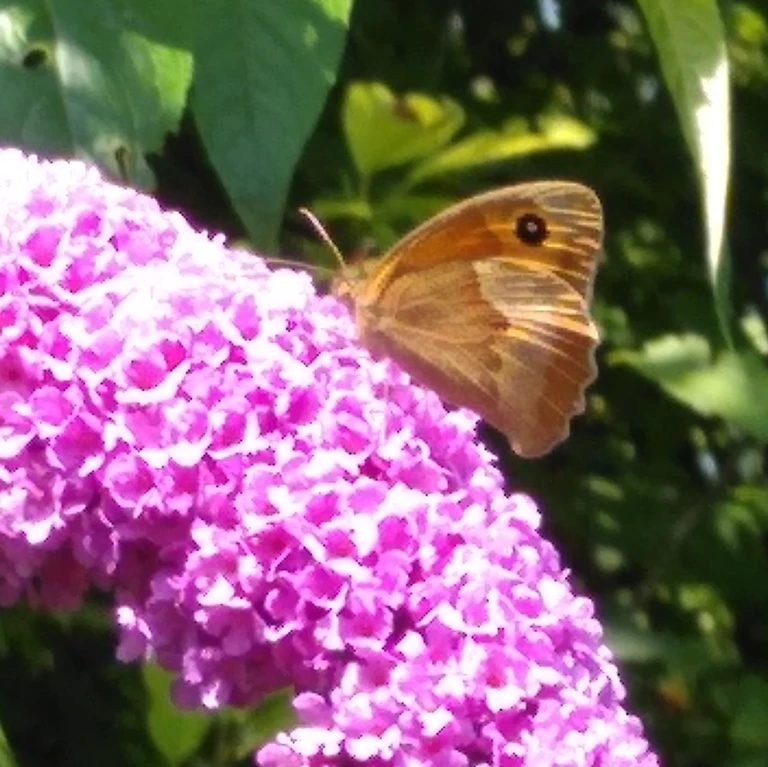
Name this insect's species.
Maniola jurtina
